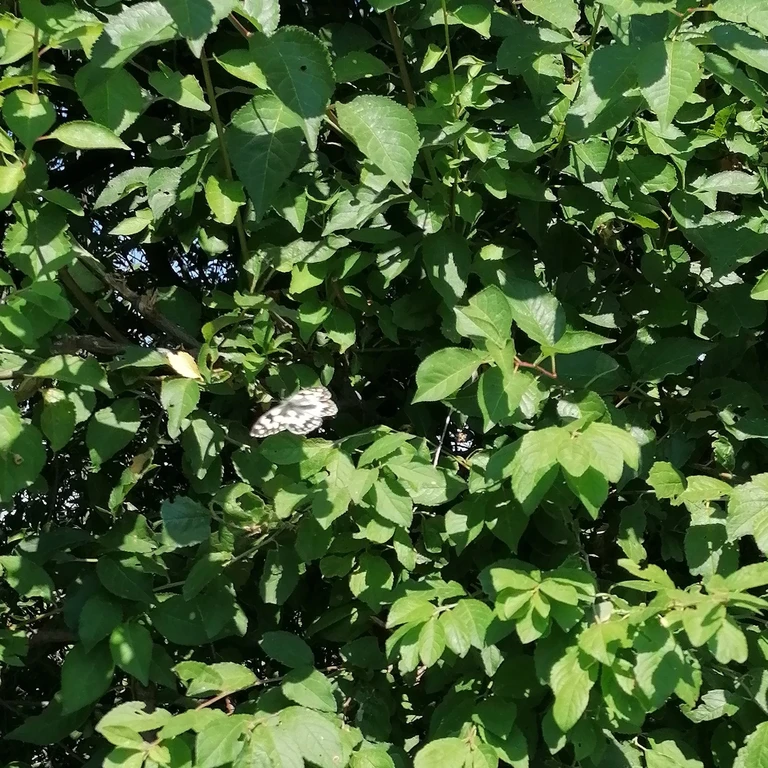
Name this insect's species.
Melanargia galathea
